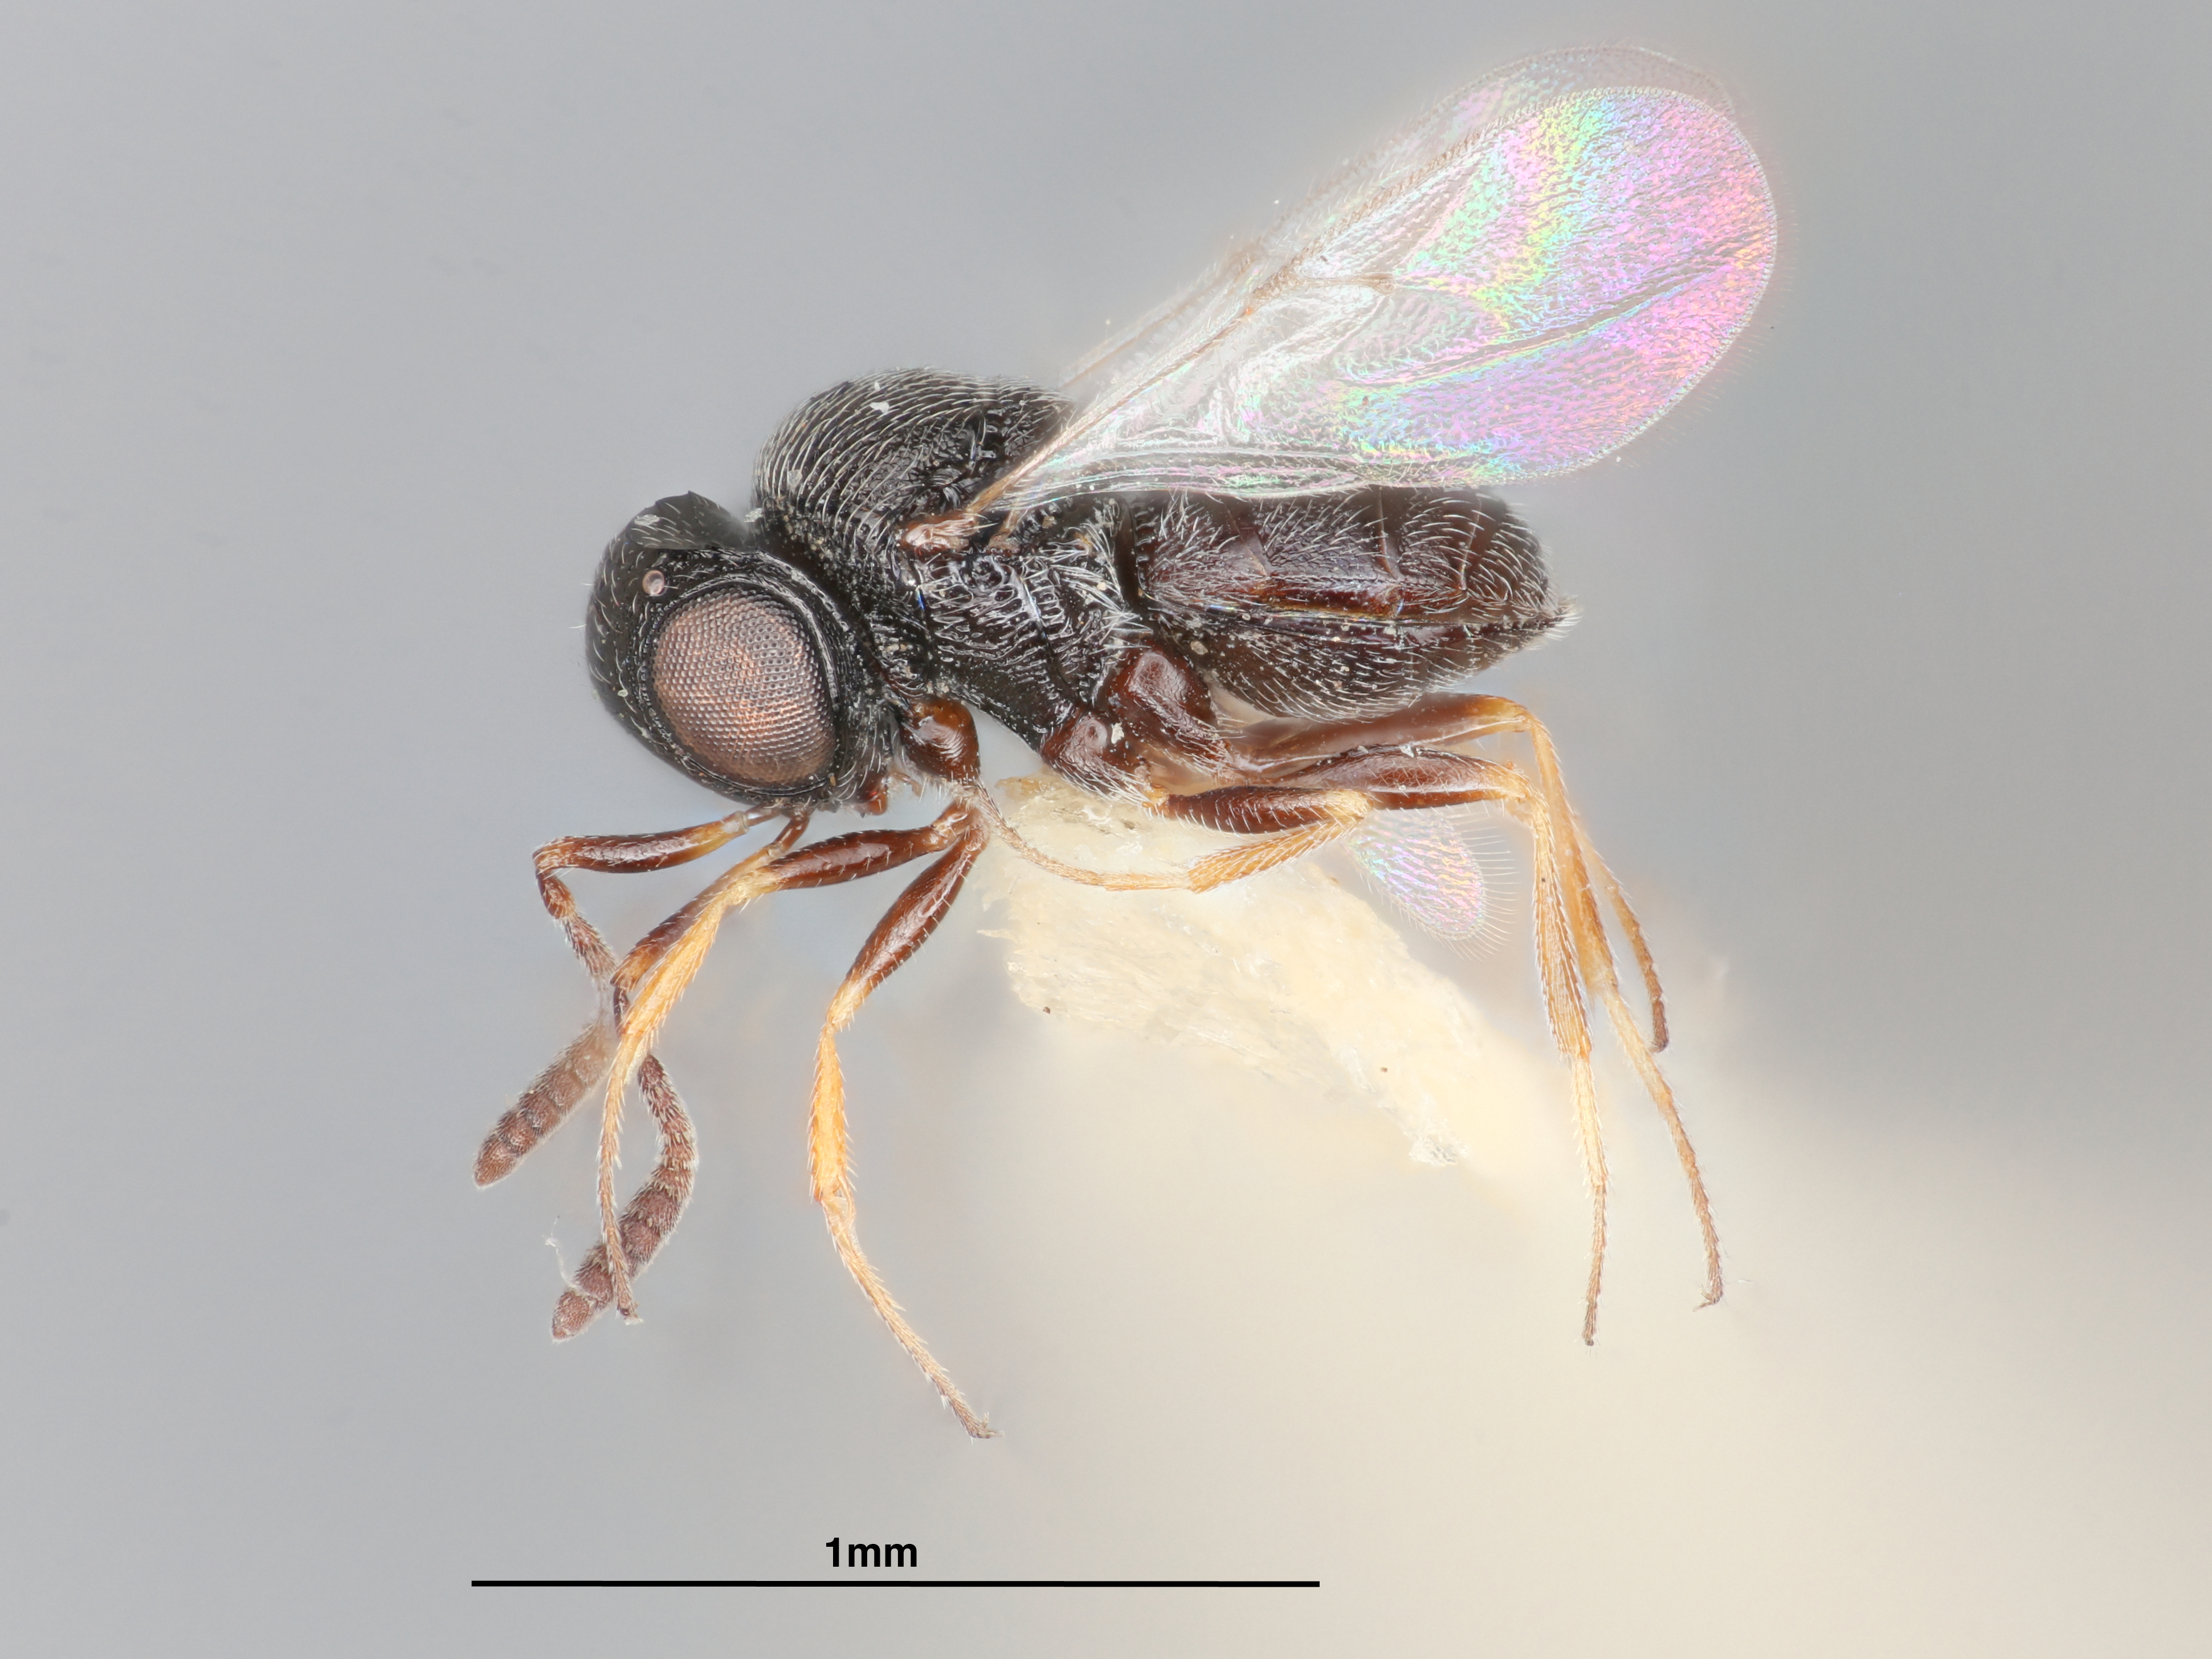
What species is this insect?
Gryon hogenakalensis
